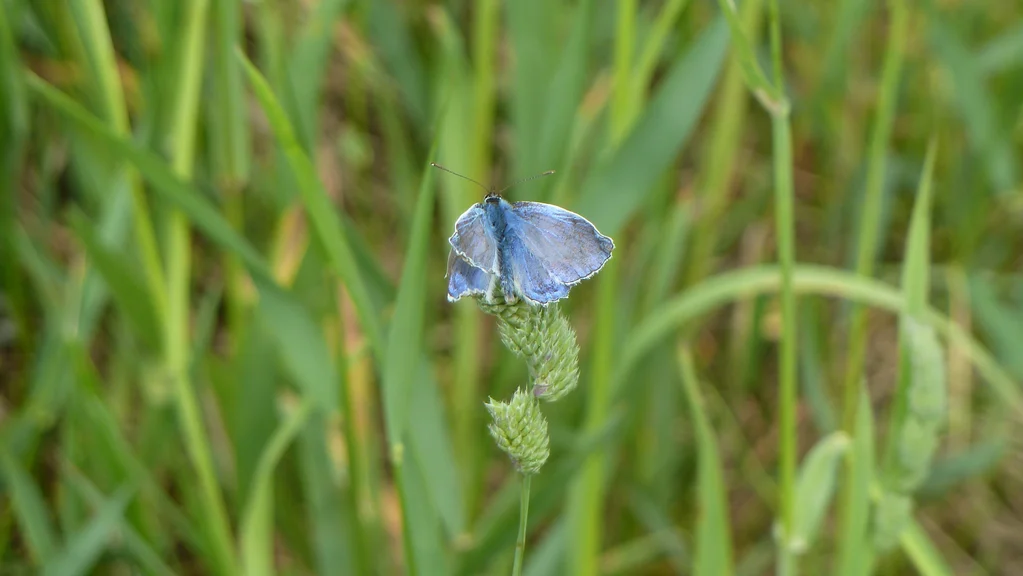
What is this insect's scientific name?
Polyommatus icarus
